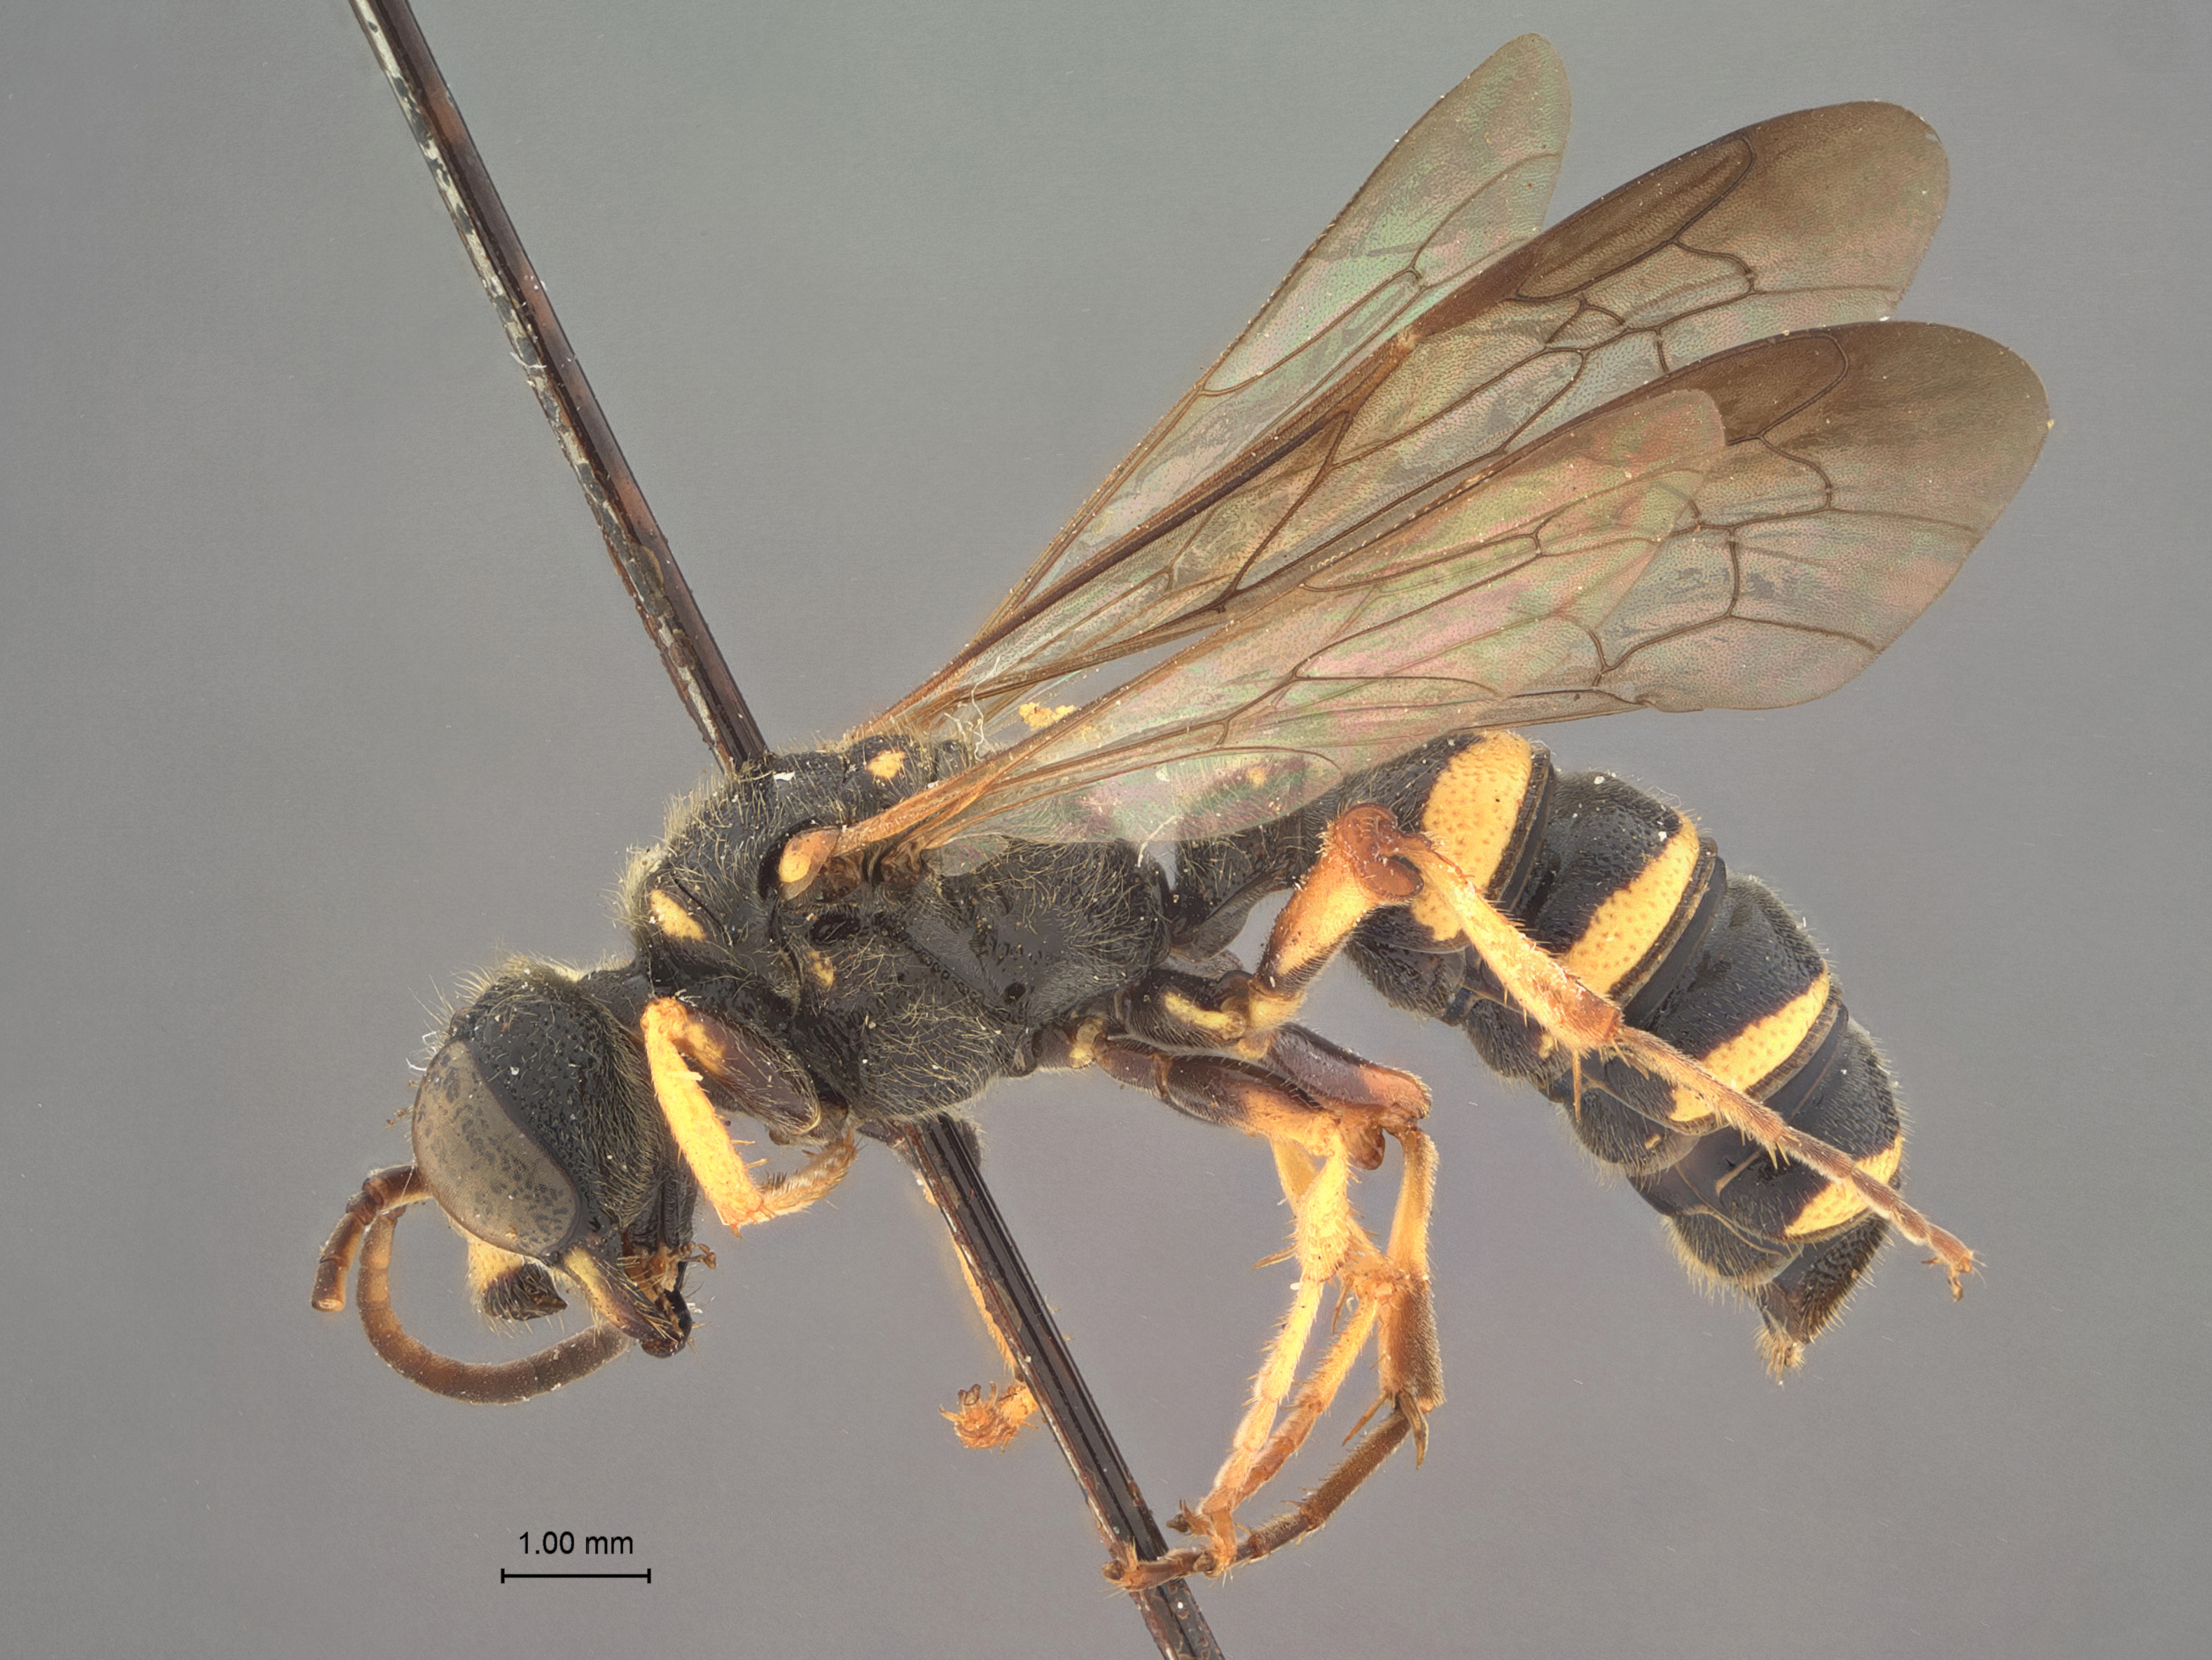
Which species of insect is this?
Cerceris mandibularis
